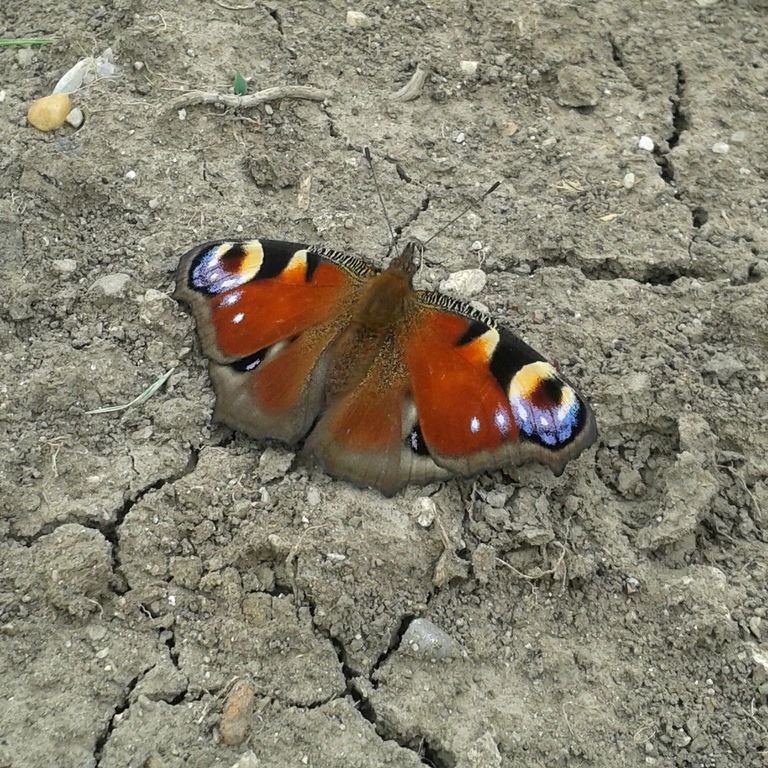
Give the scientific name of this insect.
Aglais io
